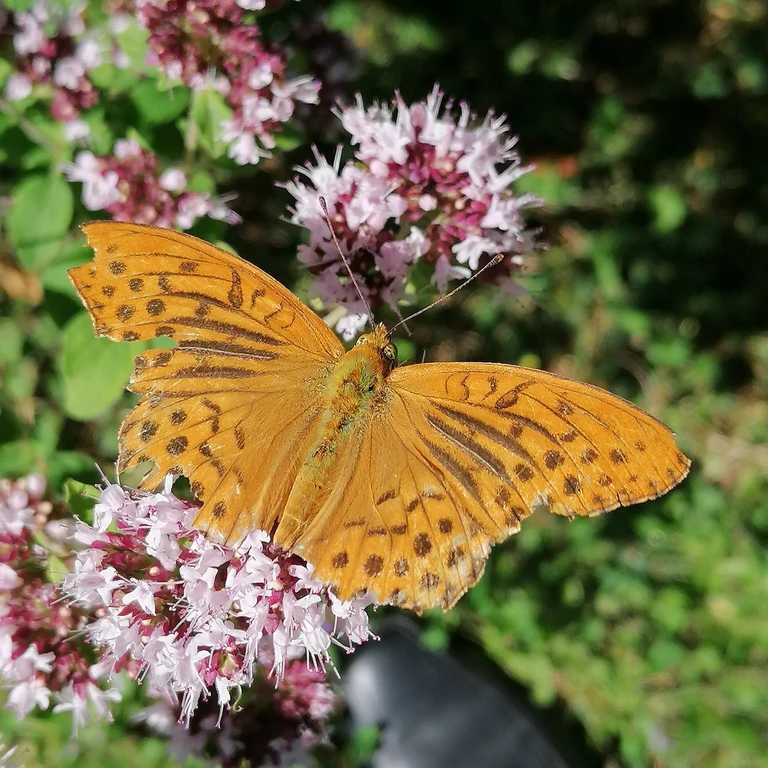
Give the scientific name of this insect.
Argynnis paphia
